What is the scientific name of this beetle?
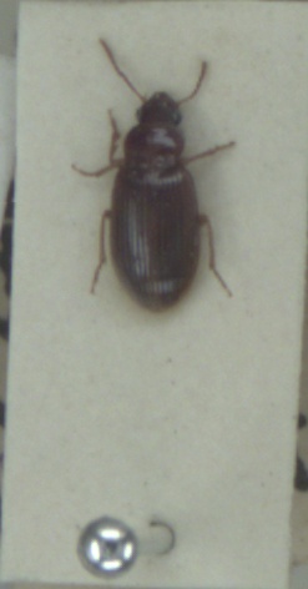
Bradycellus verbasci
